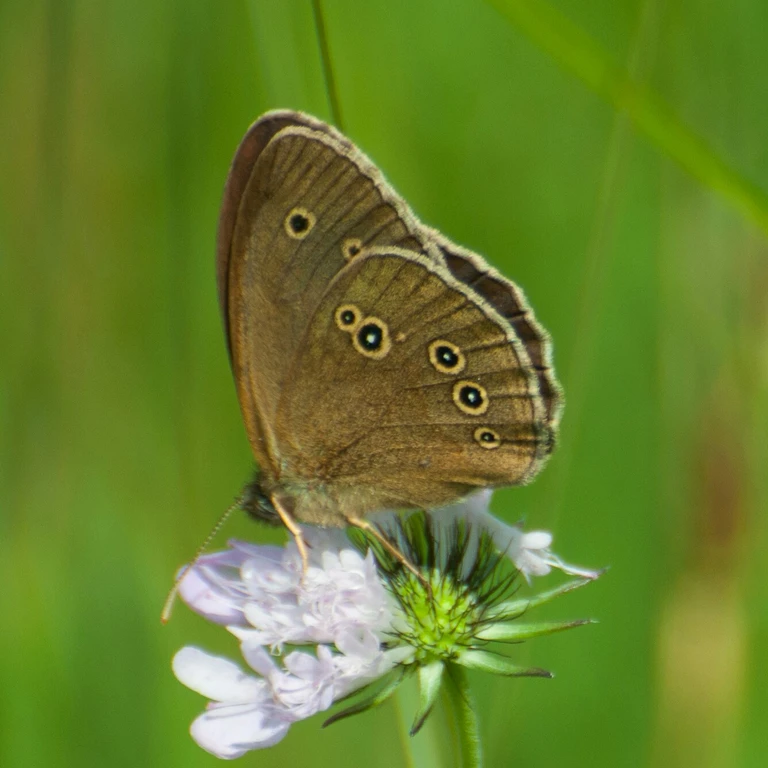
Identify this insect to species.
Aphantopus hyperantus
